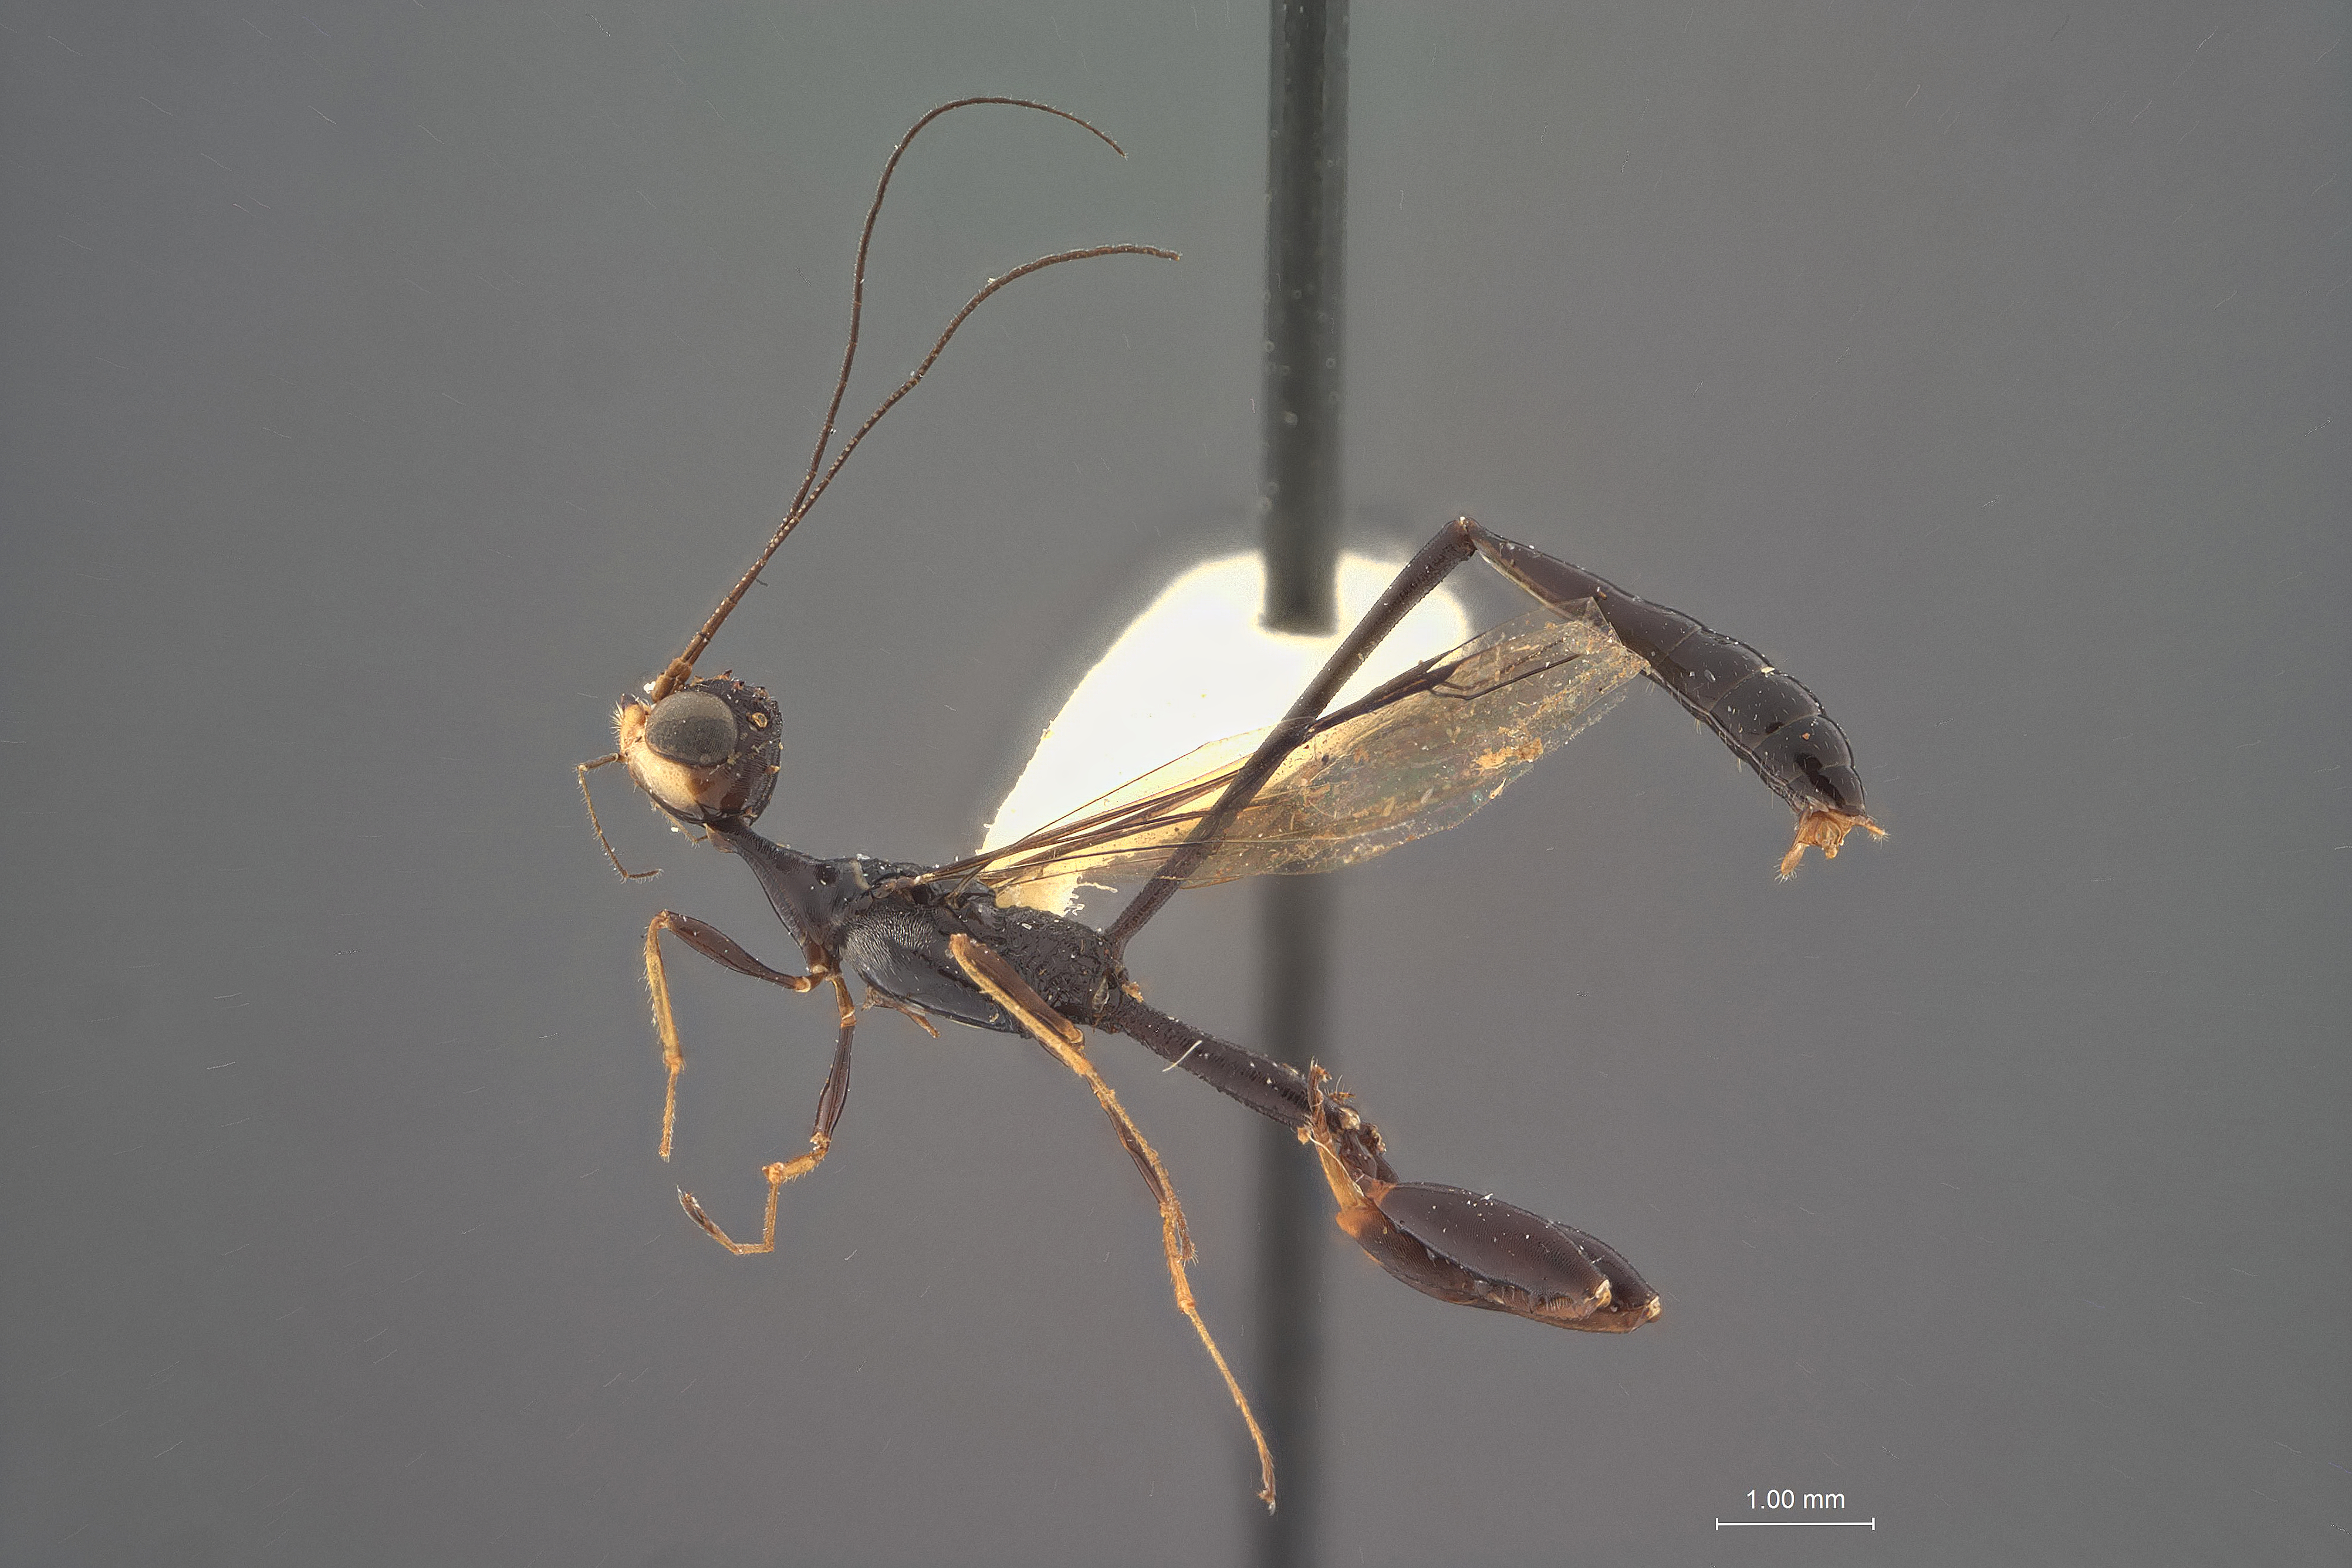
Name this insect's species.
Foenatopus cervinus
